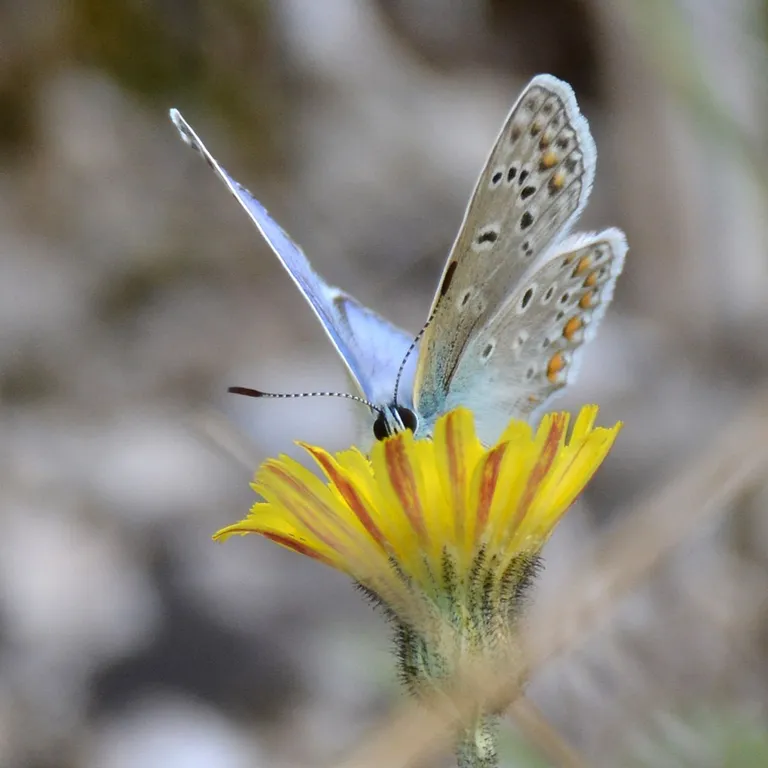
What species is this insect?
Polyommatus icarus
